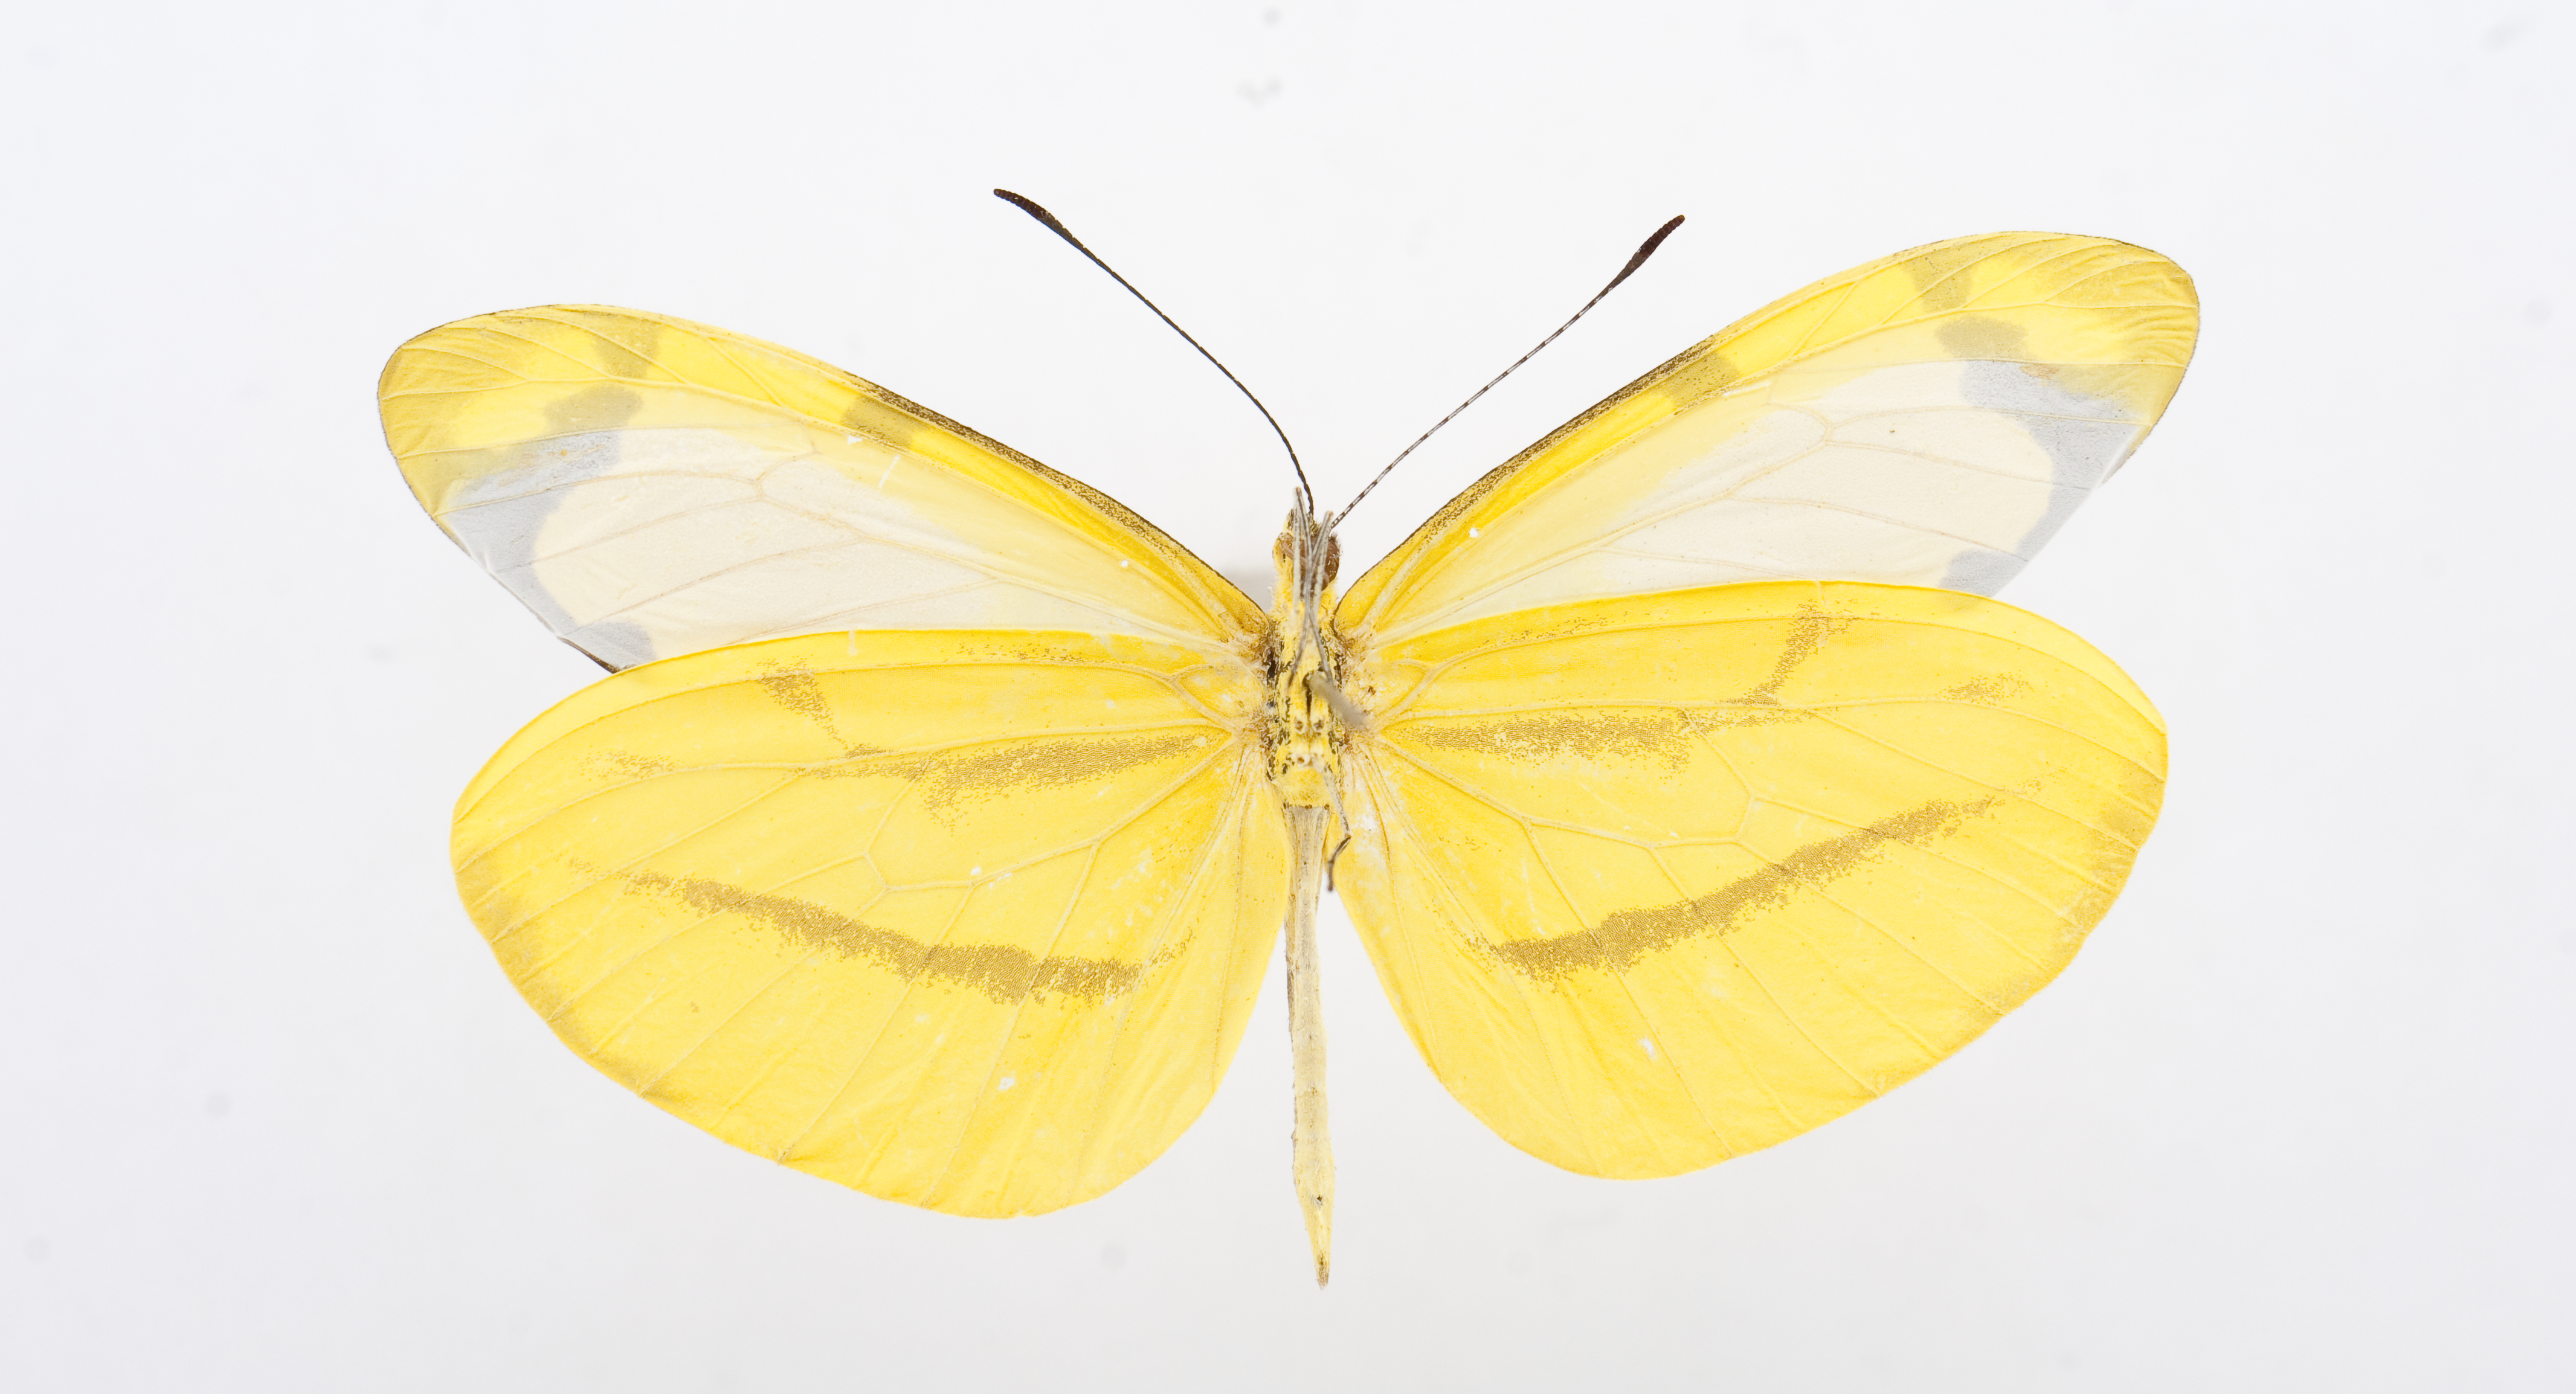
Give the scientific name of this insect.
Enantia citrinella
